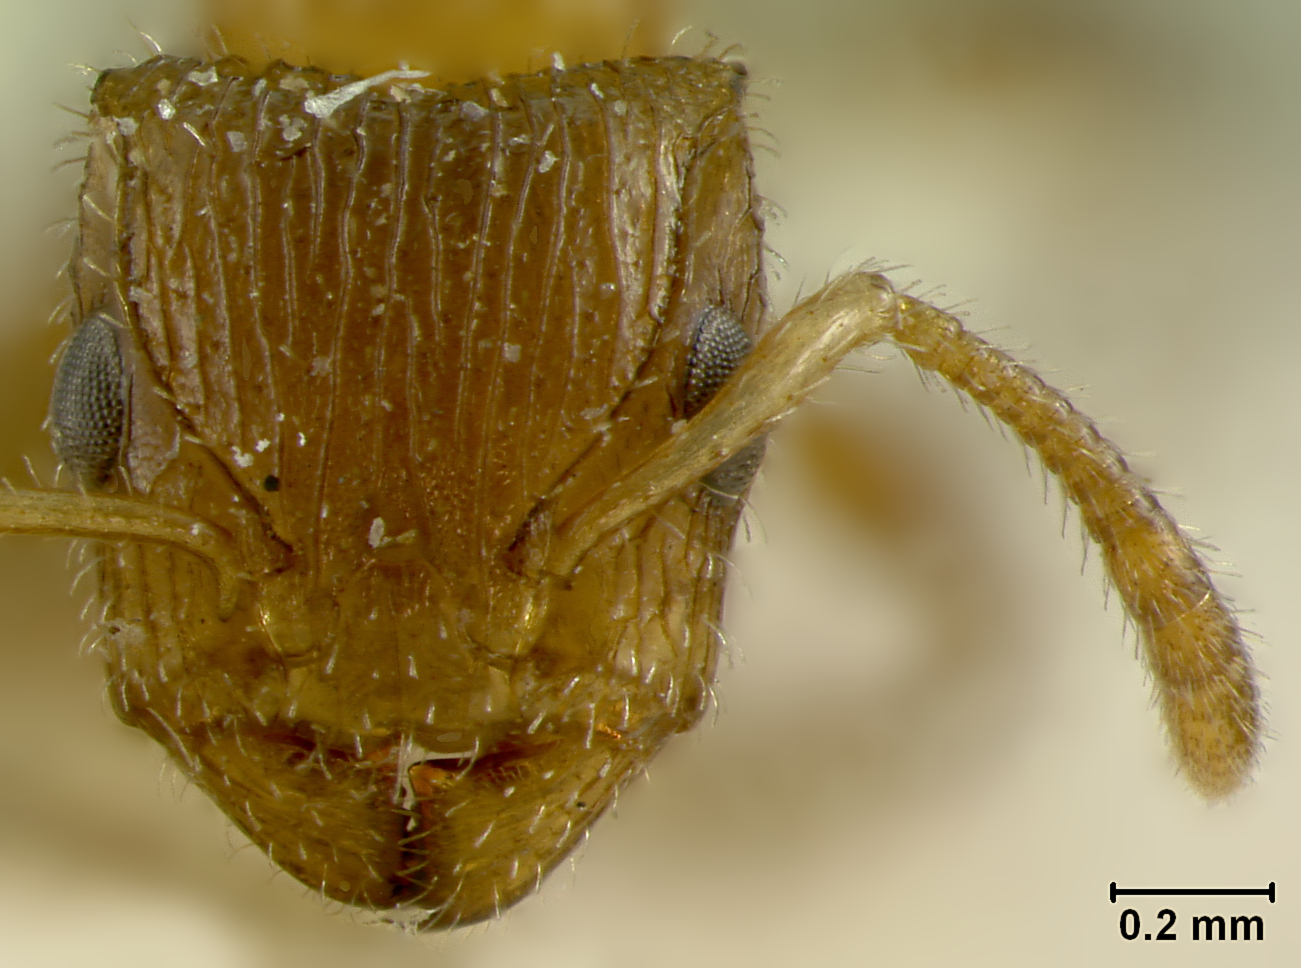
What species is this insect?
Dilobocondyla cataulacoidea
